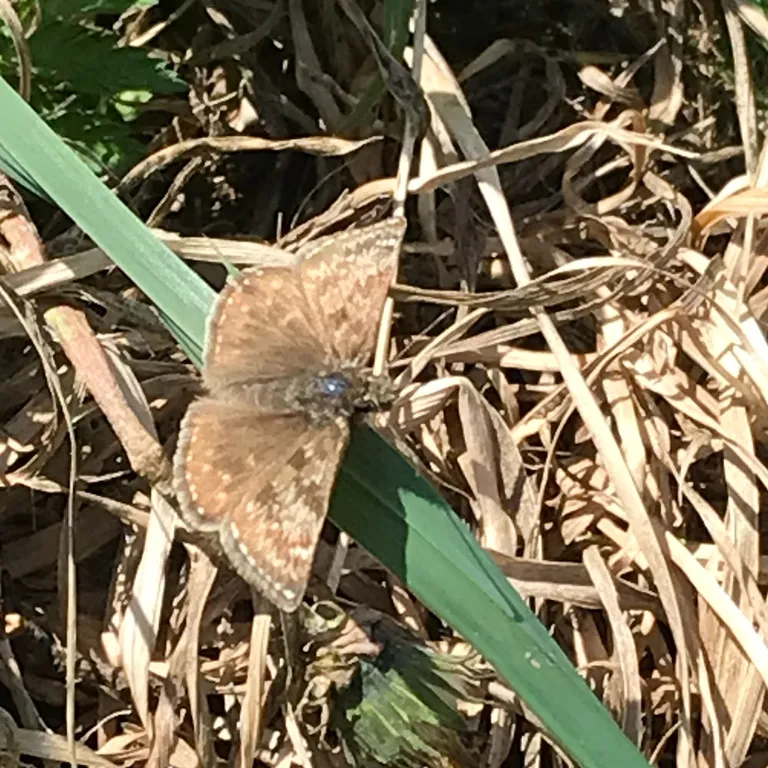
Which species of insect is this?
Erynnis tages
